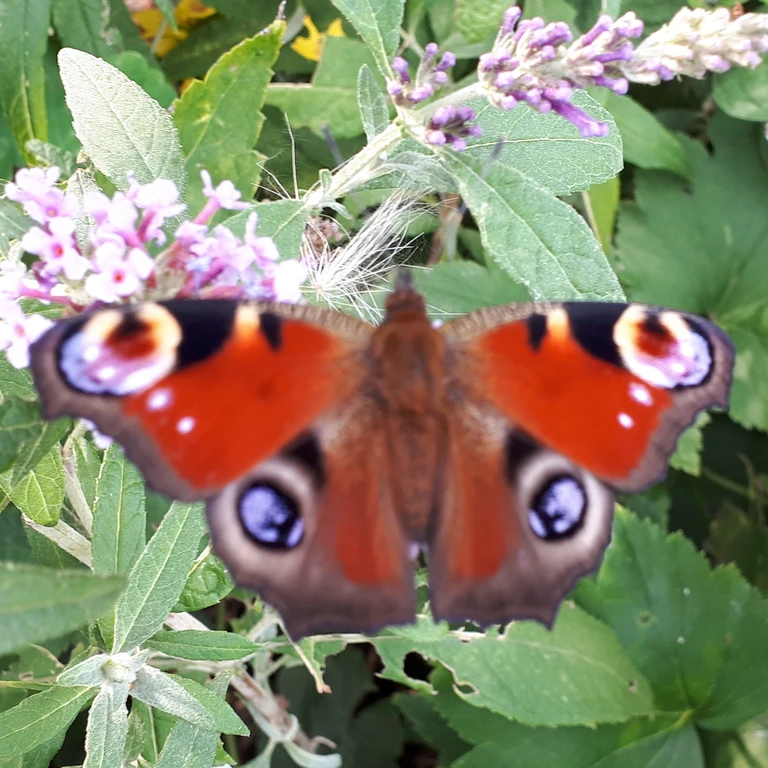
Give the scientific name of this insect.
Aglais io
